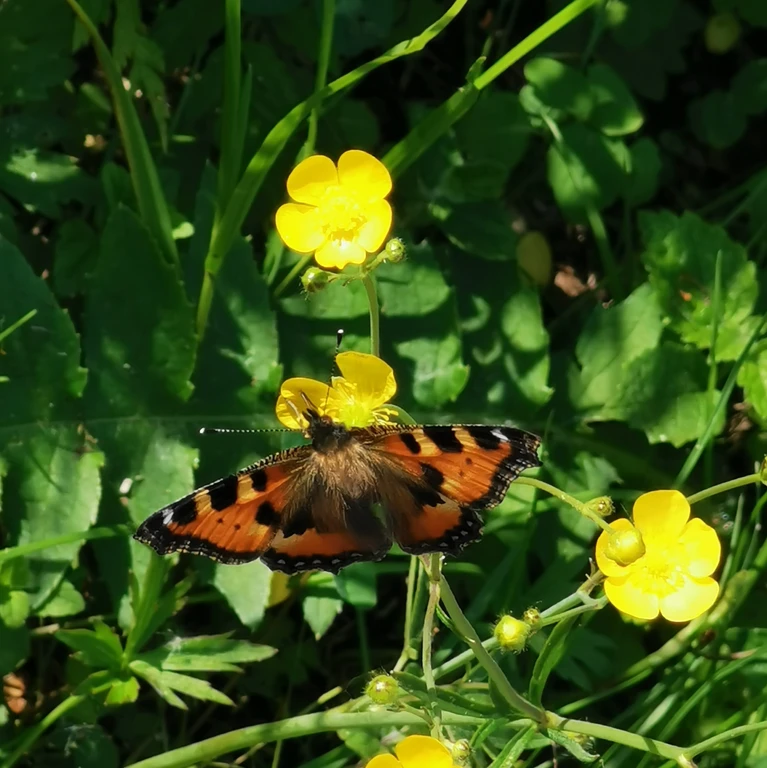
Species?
Aglais urticae
